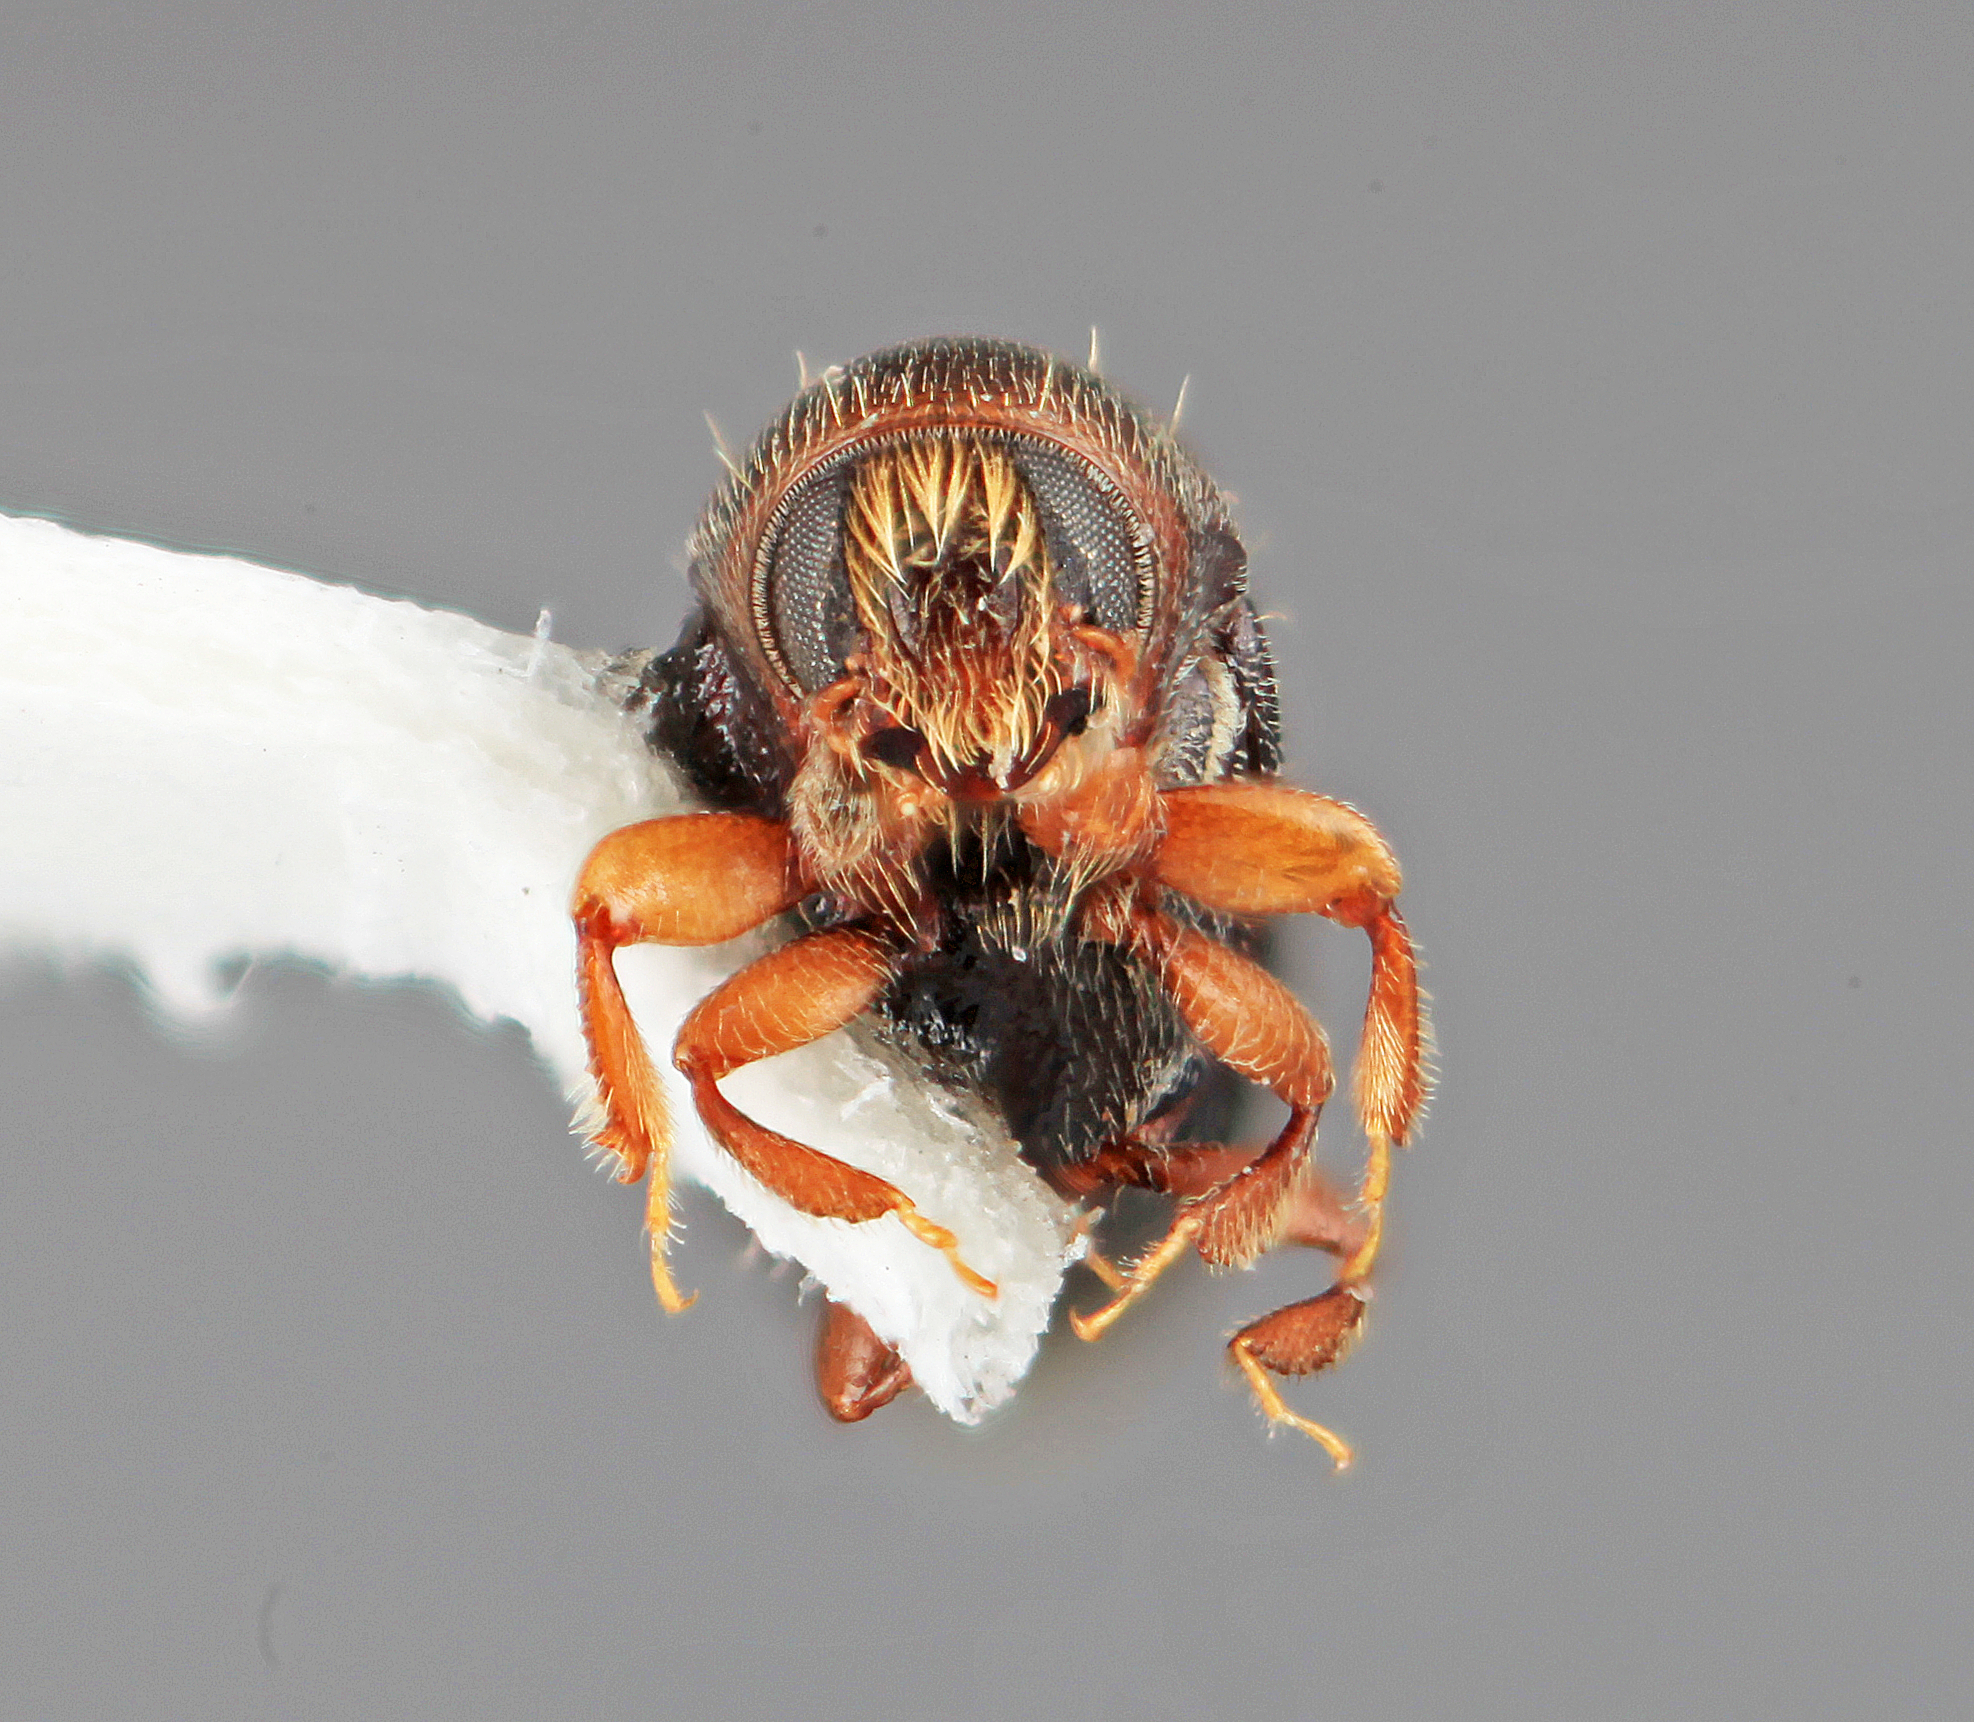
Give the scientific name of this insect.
Scolytodes ficicolens
